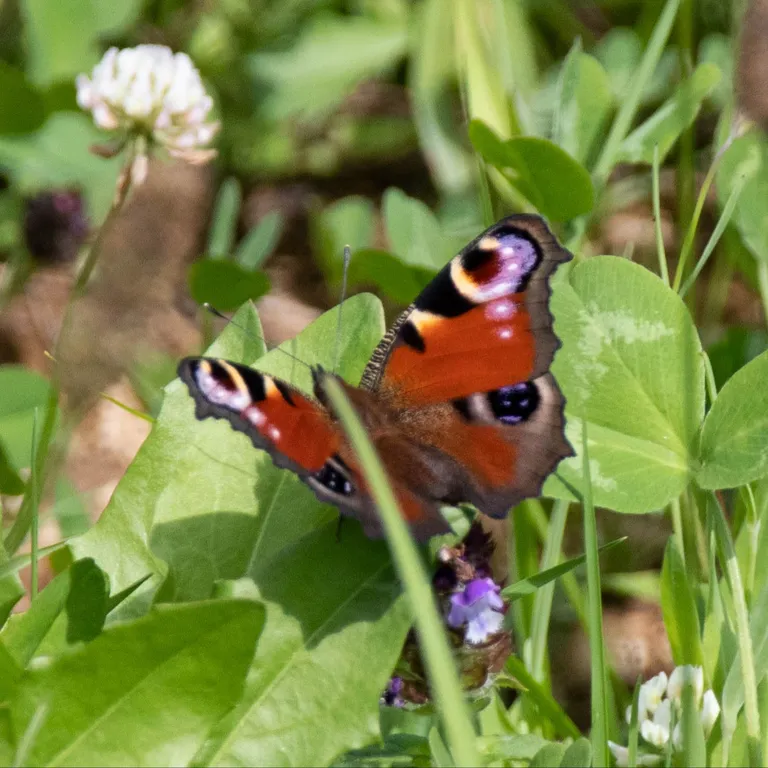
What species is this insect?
Aglais io
